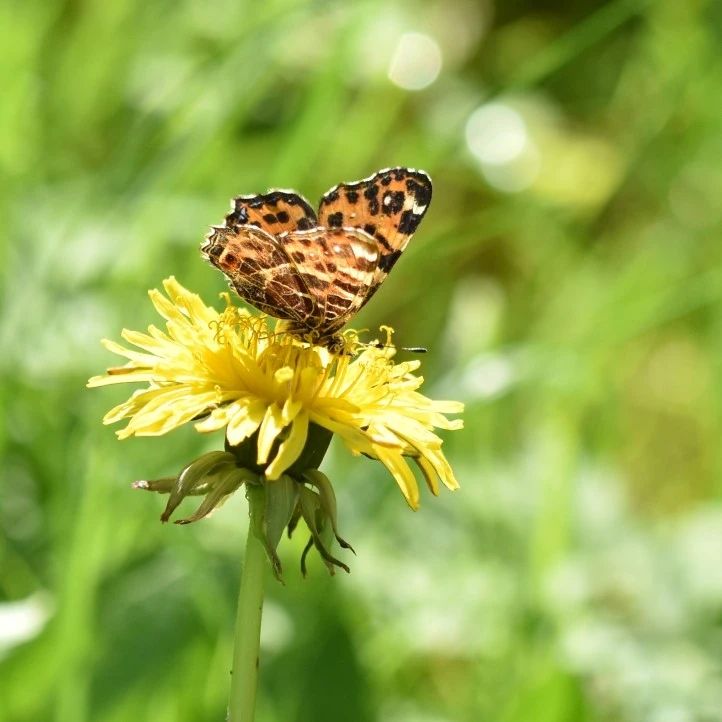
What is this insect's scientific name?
Araschnia levana
